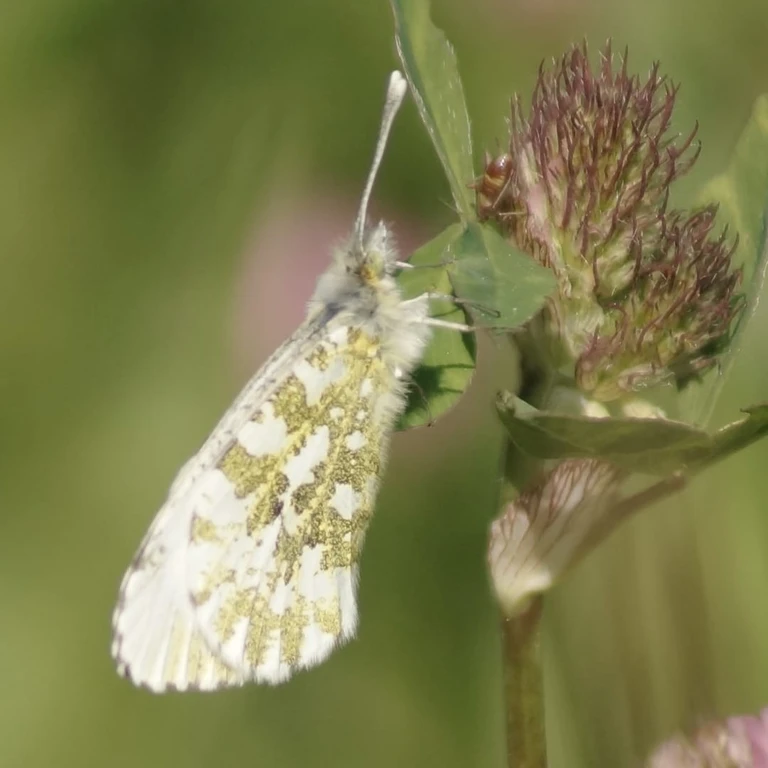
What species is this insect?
Anthocharis cardamines
